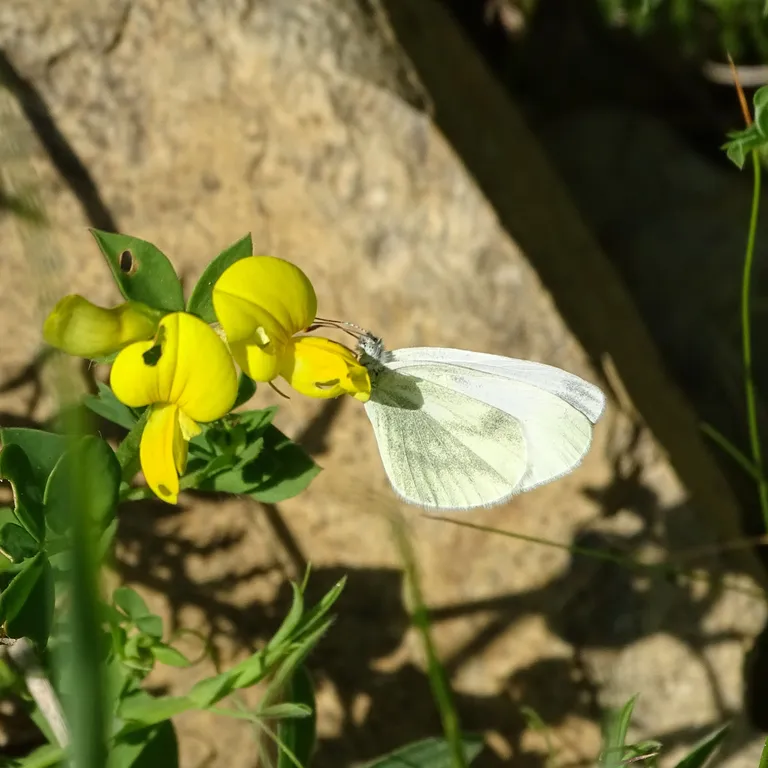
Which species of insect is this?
Leptidea sinapis/juvernica
